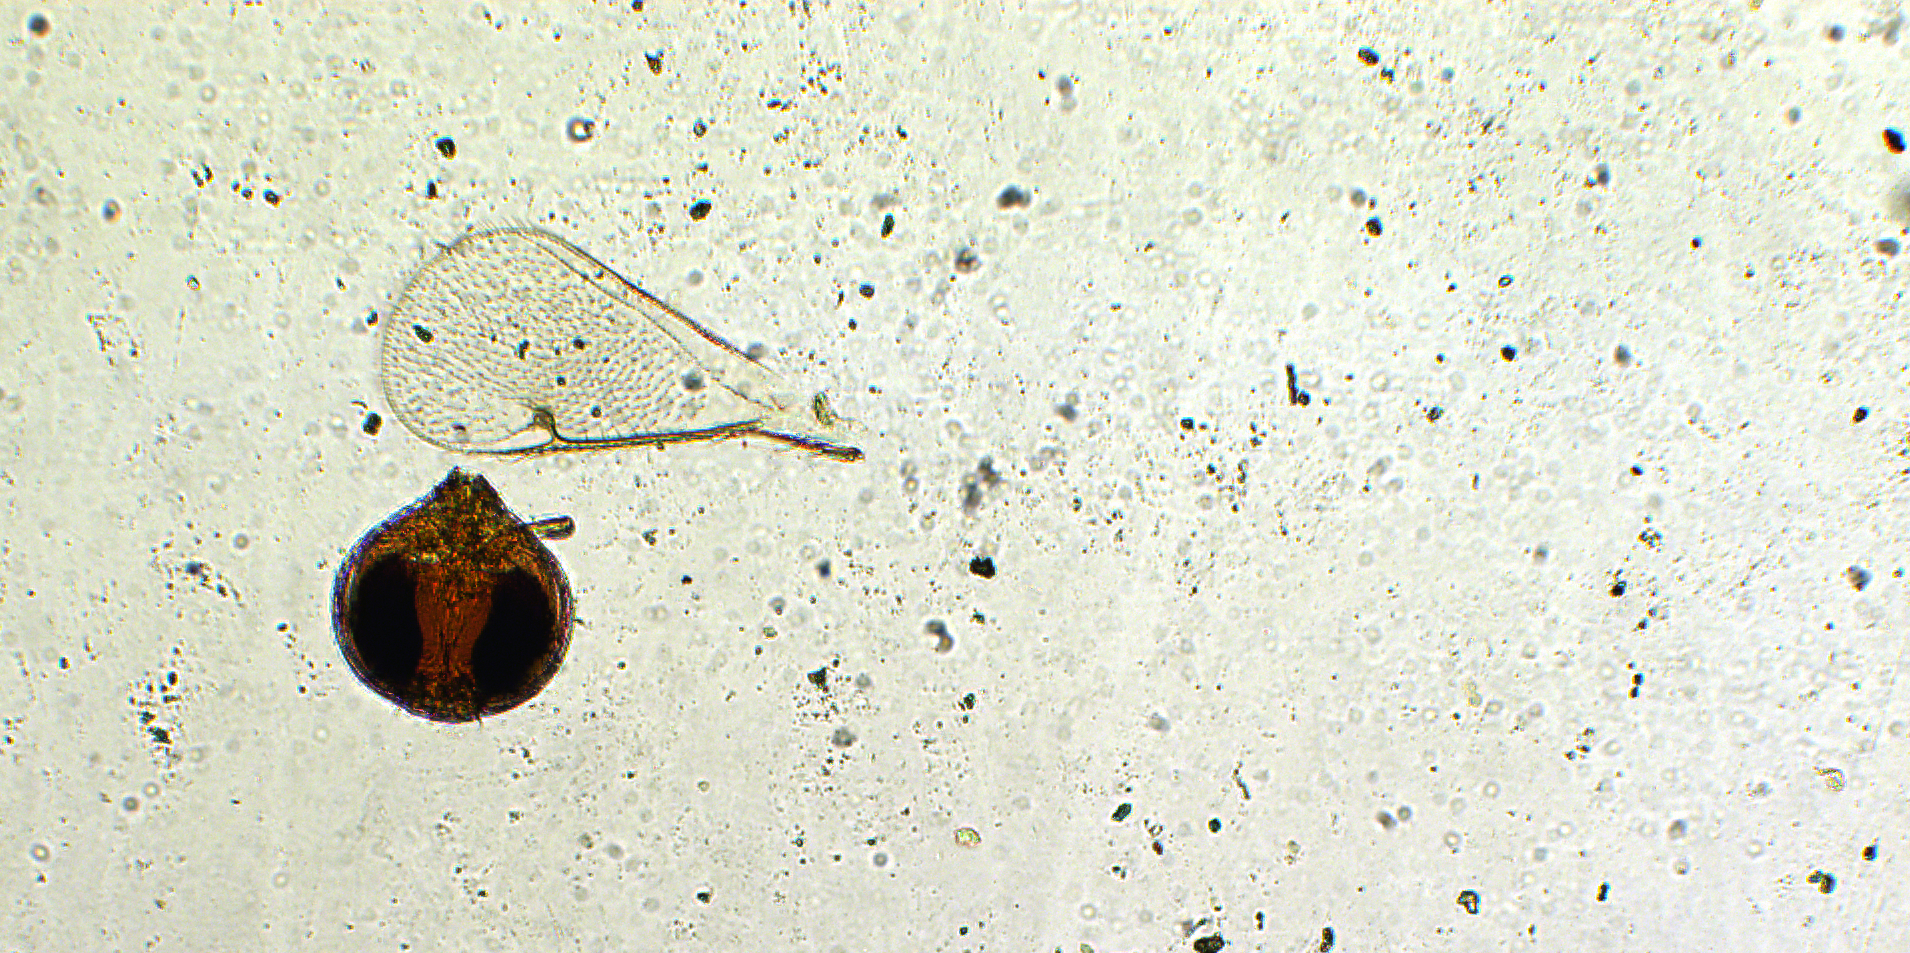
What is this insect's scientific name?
Tetrastichus postmarginaloides
